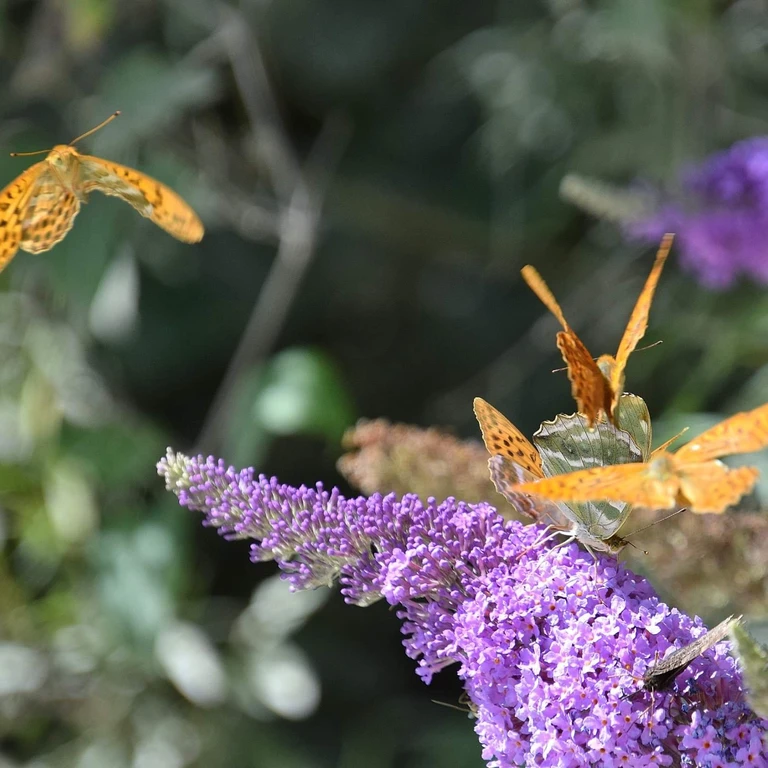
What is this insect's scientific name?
Argynnis paphia
